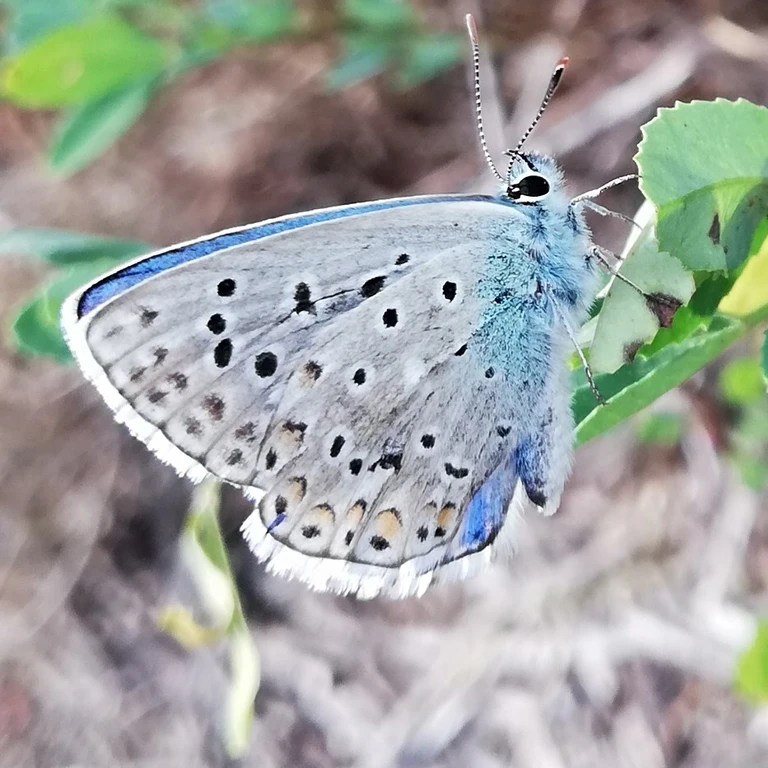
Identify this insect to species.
Polyommatus icarus
